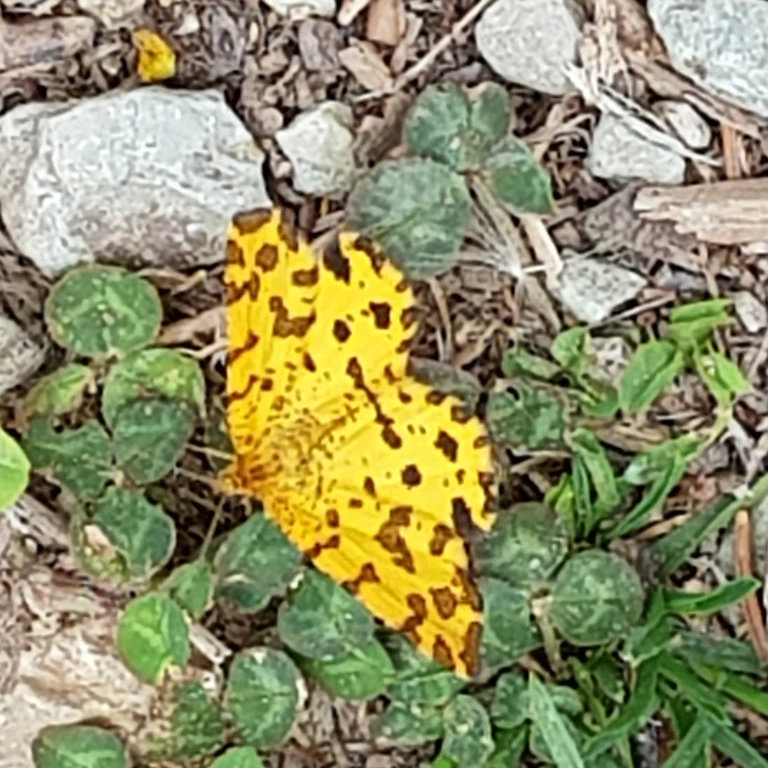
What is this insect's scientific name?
Pseudopanthera macularia
